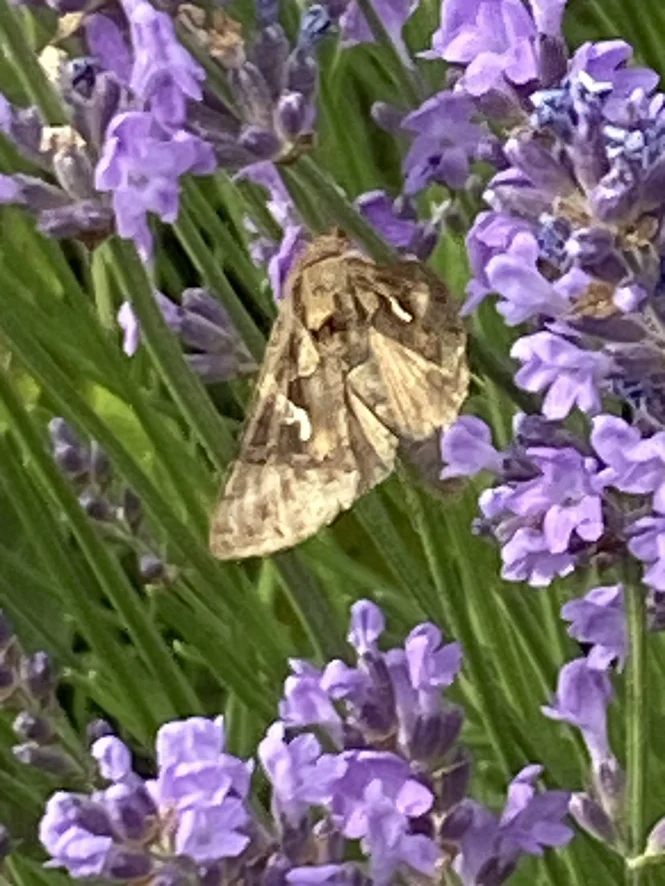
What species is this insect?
Autographa gamma
